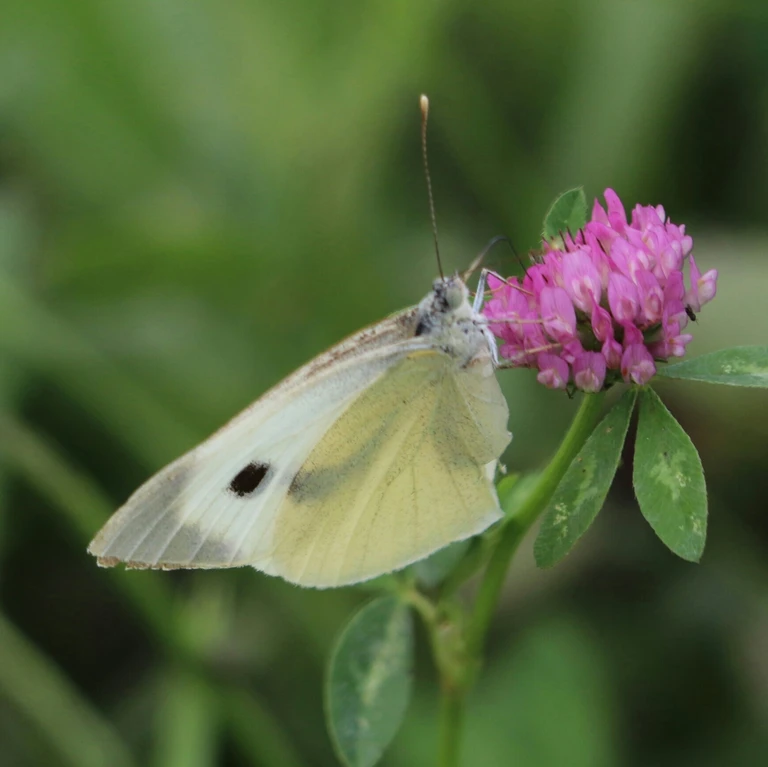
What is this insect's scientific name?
Pieris brassicae
